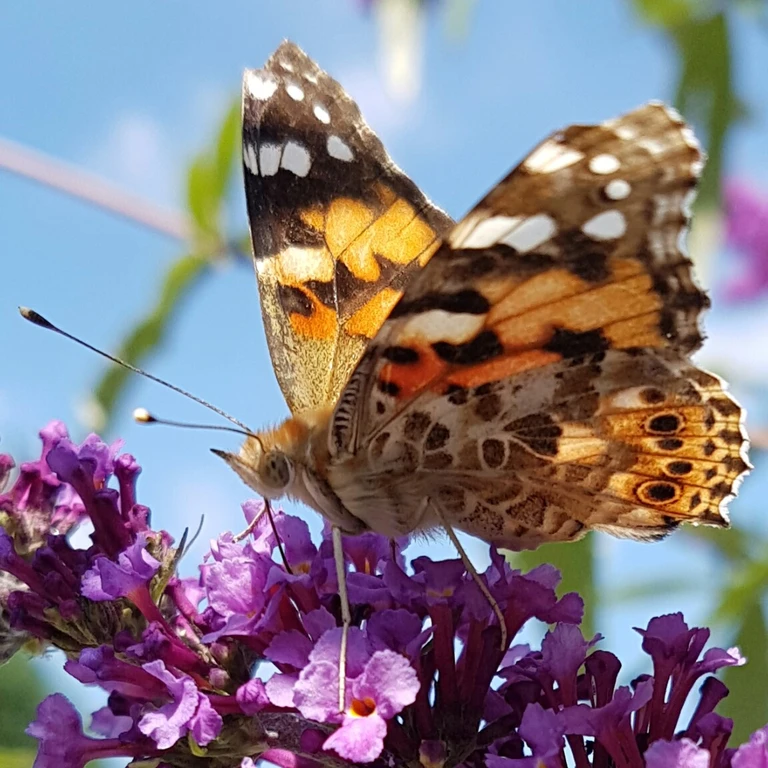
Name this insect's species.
Vanessa cardui
